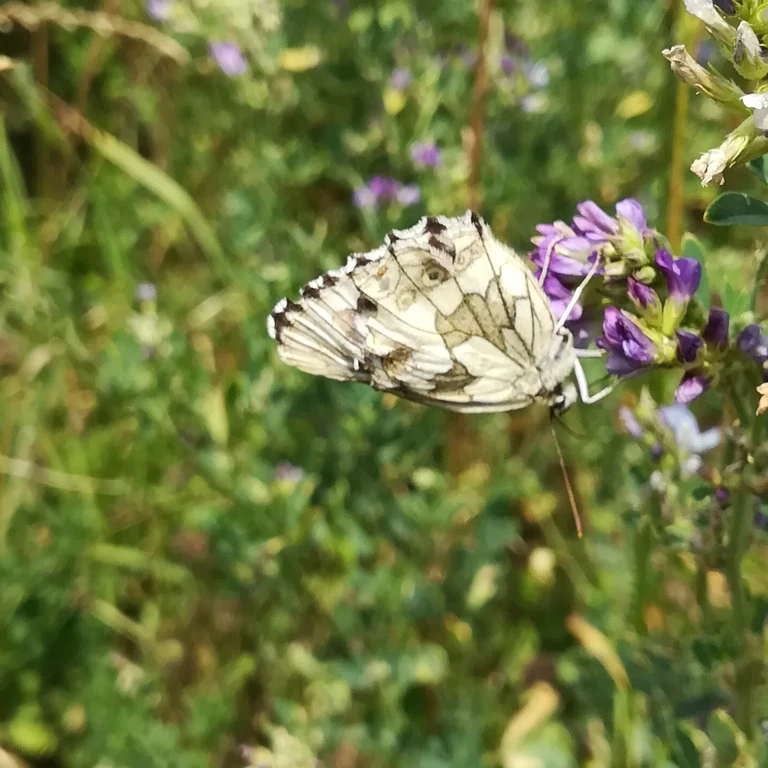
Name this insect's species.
Melanargia galathea
